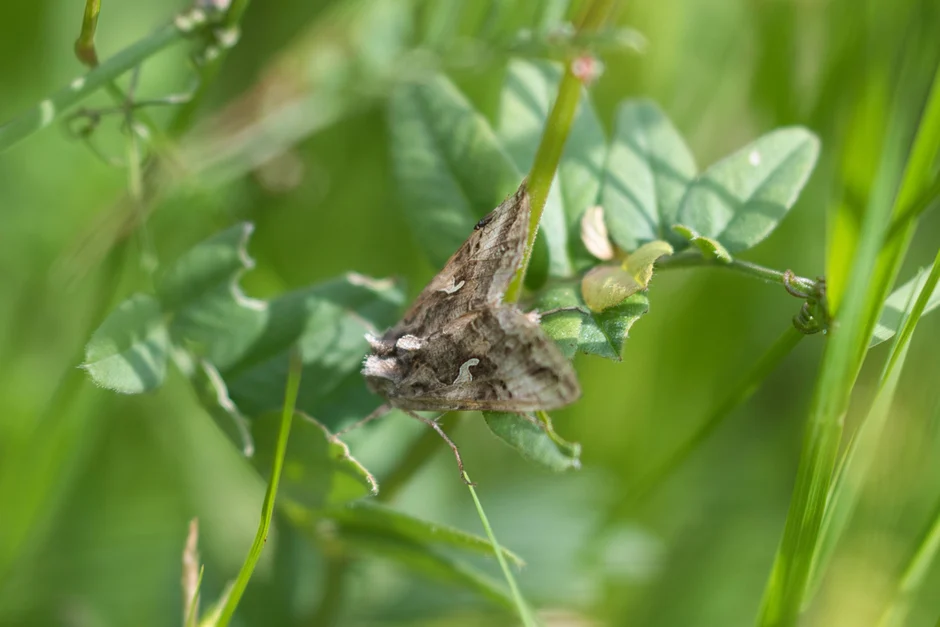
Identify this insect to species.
Autographa gamma
